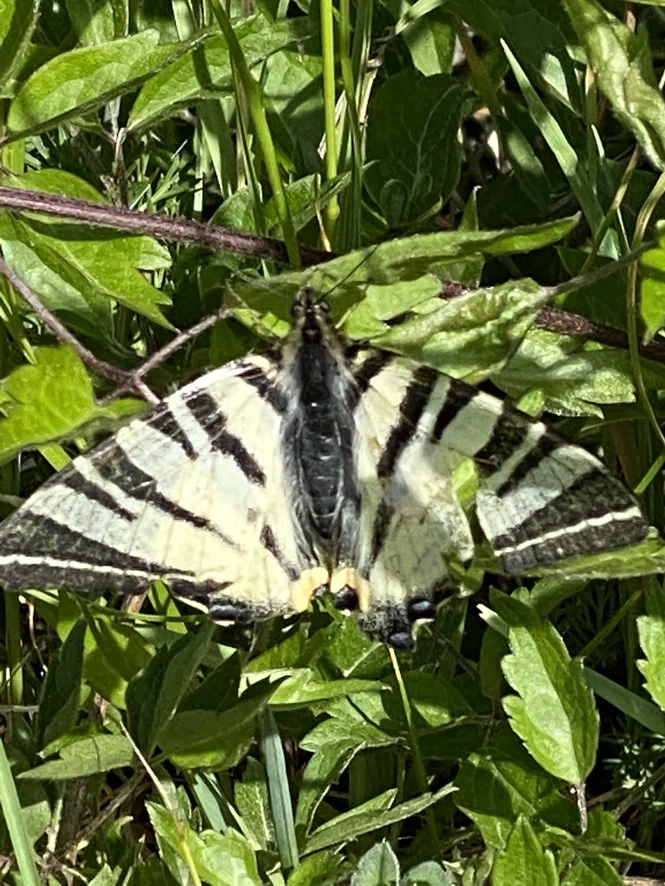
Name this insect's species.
Iphiclides podalirius
